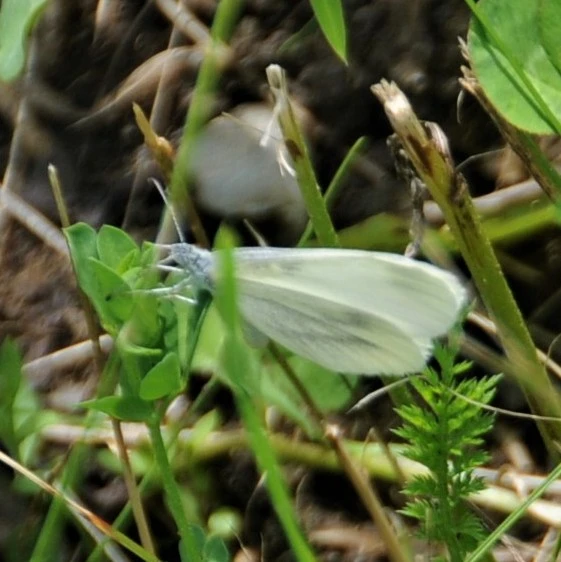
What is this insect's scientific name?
Leptidea sinapis/juvernica
